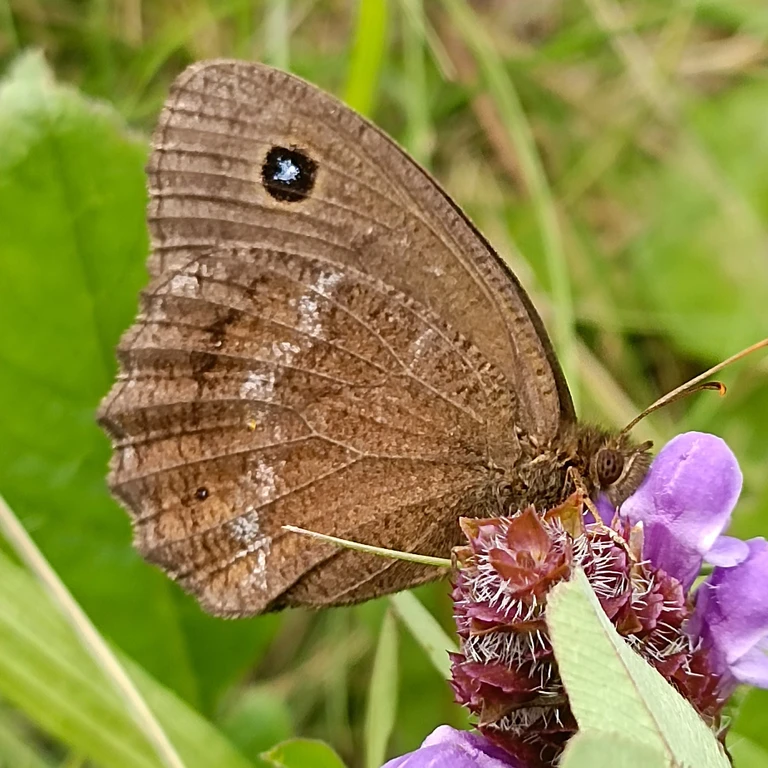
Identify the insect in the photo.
Minois dryas
